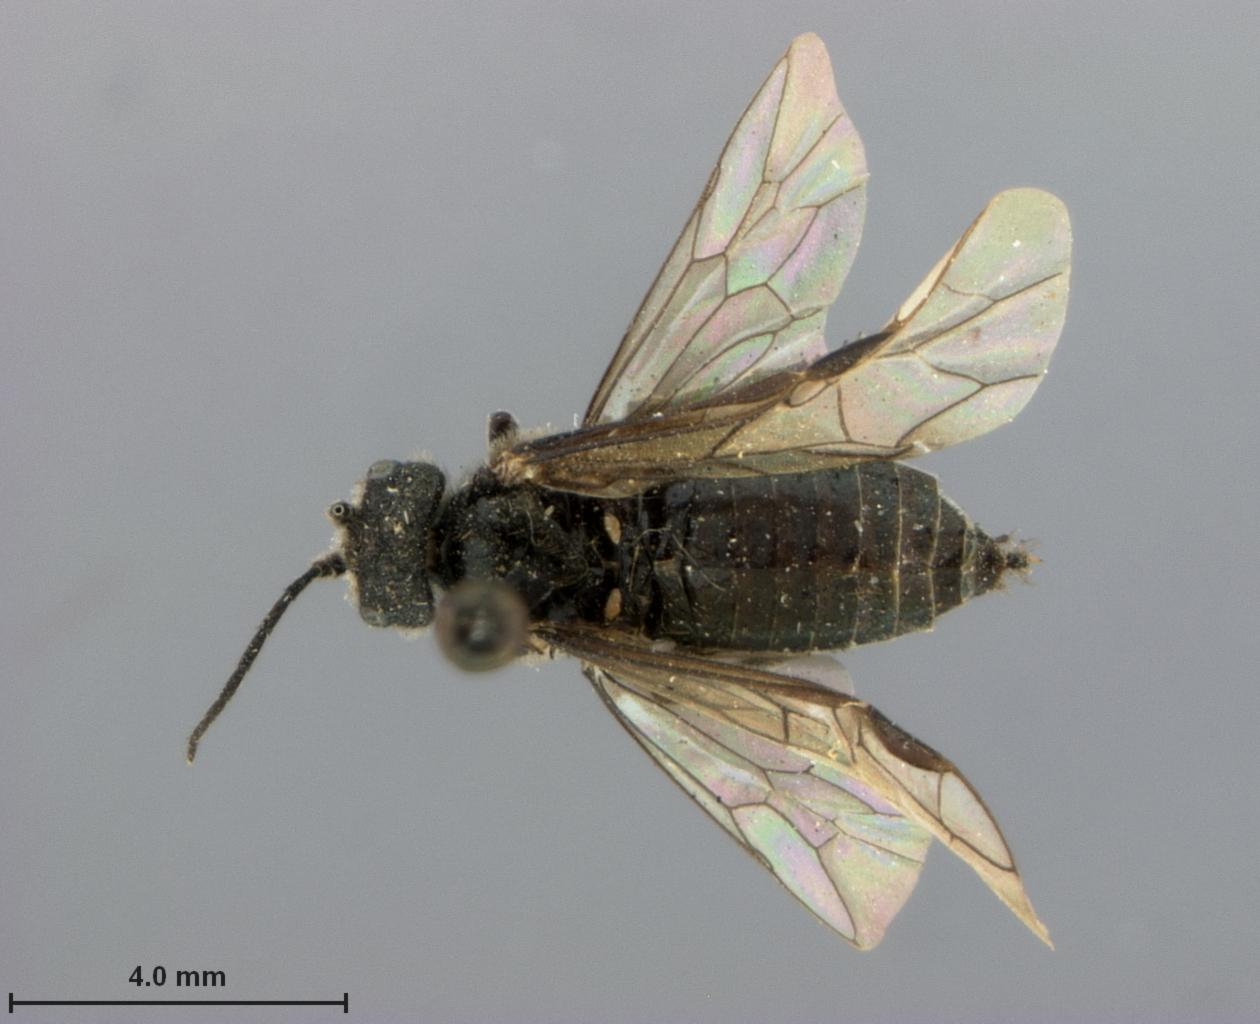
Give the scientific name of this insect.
Dolerus comatus
